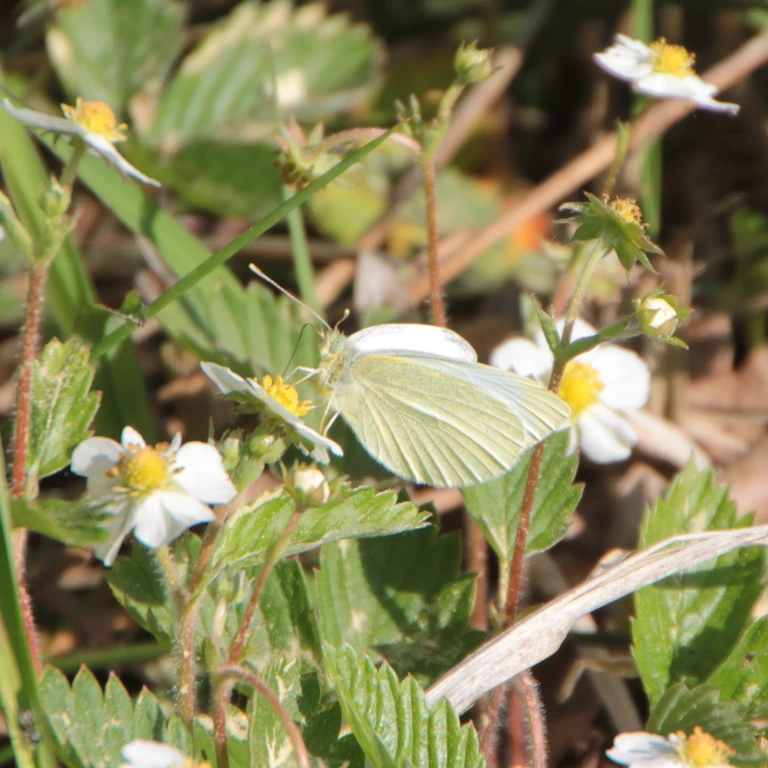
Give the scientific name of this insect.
Pieris rapae
